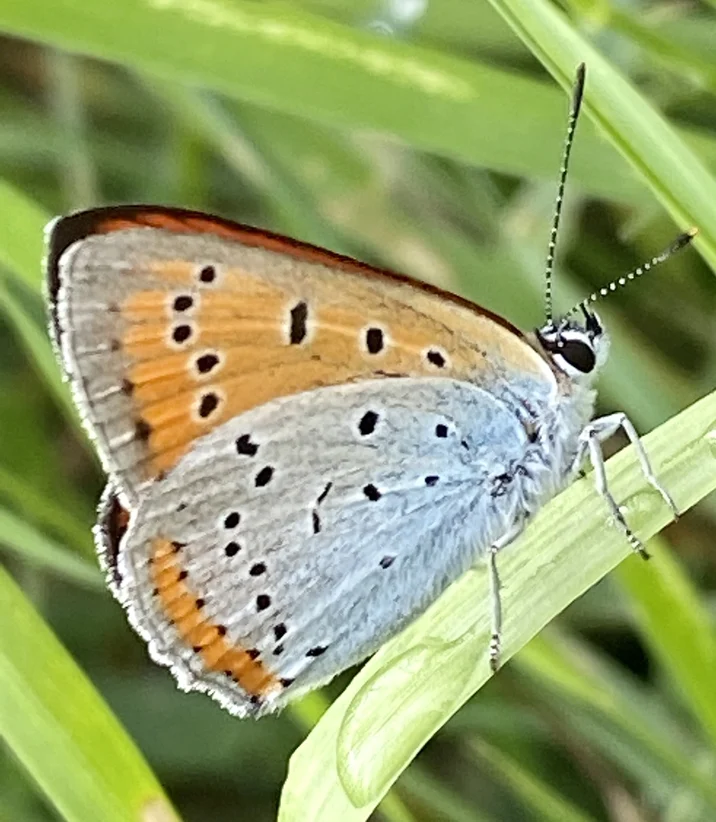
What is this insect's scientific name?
Lycaena dispar
